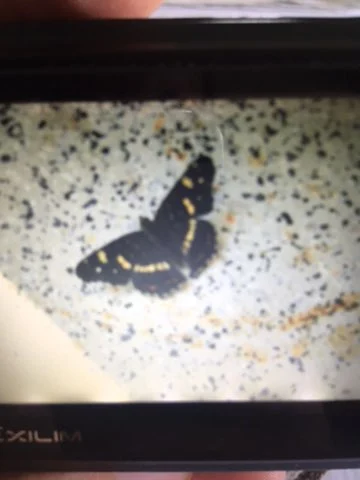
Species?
Araschnia levana
